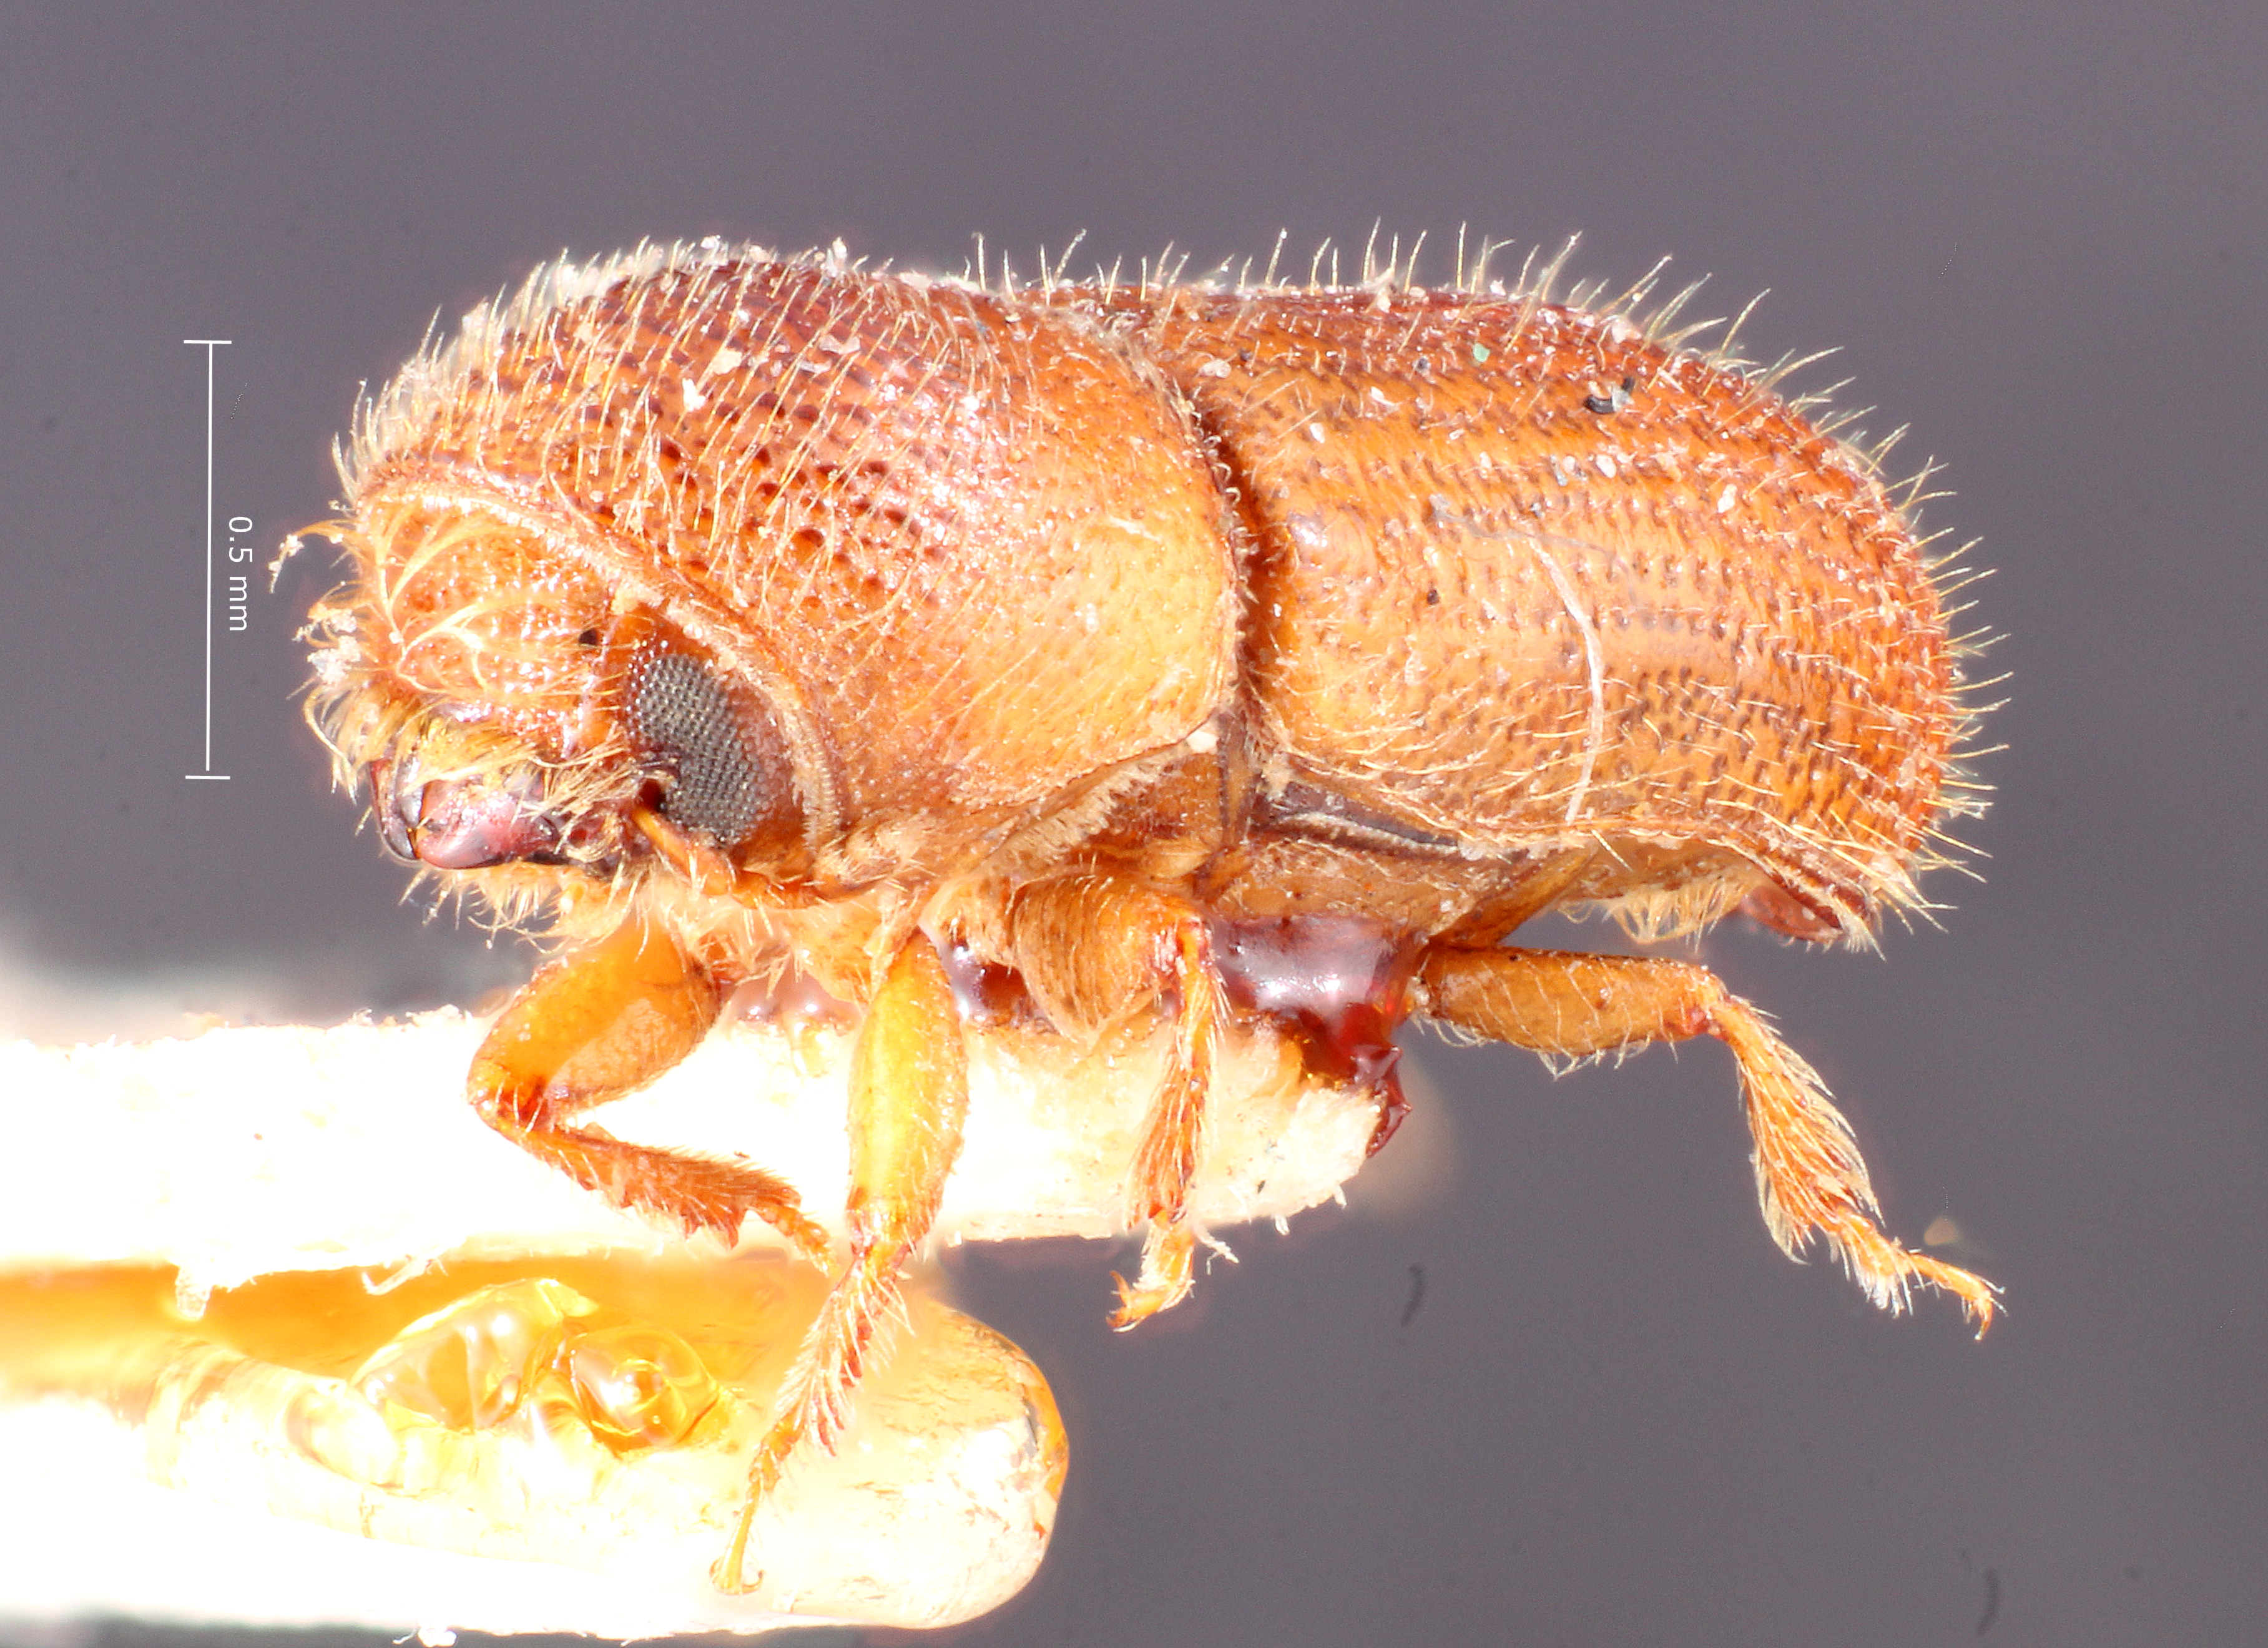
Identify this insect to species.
Pityophthorus chaleoensis
